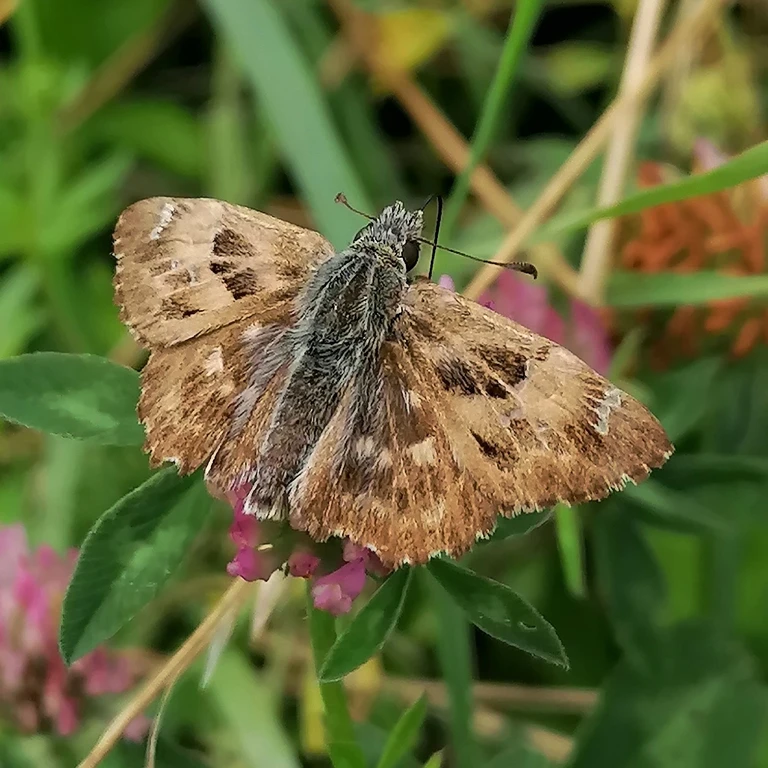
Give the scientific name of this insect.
Carcharodus alceae
